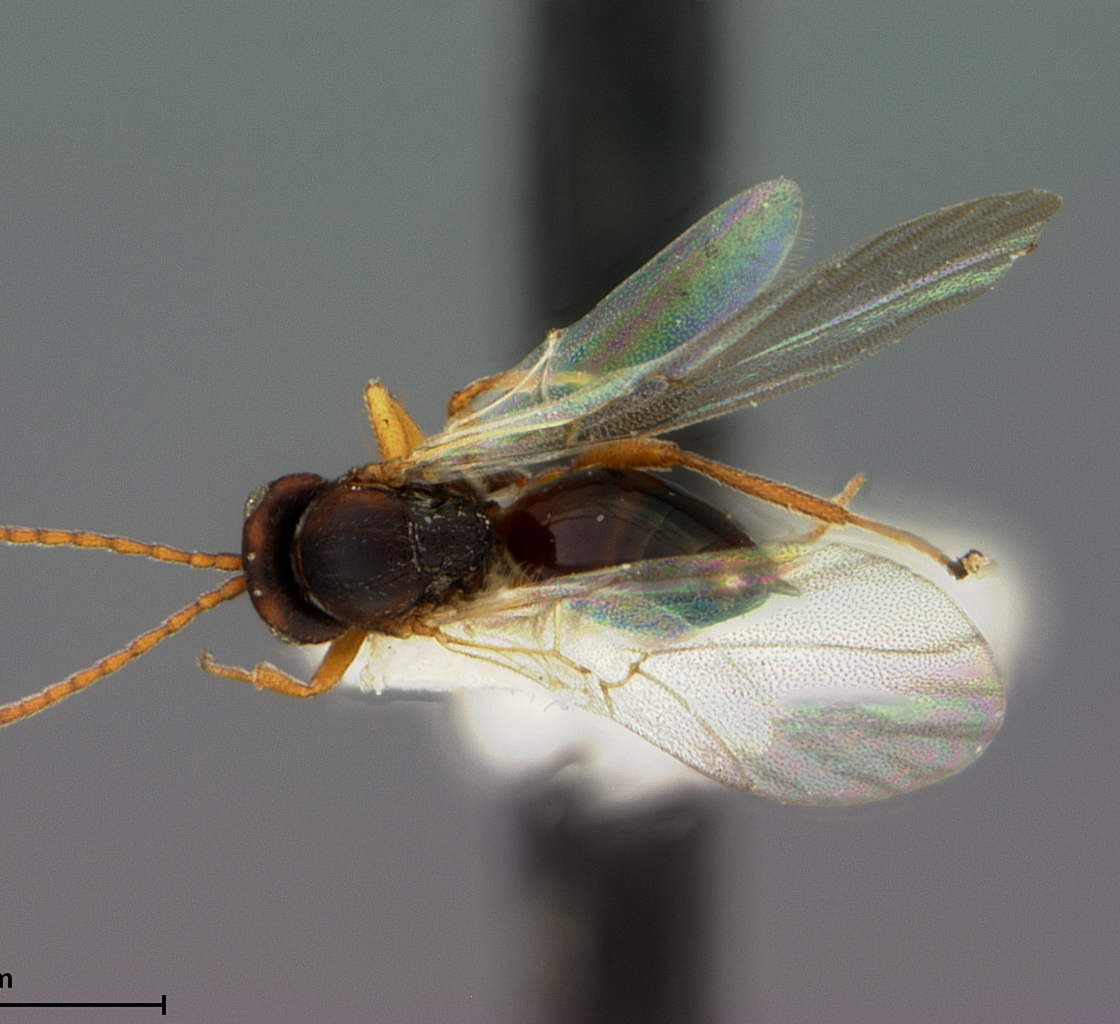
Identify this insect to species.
Andricus projectus
